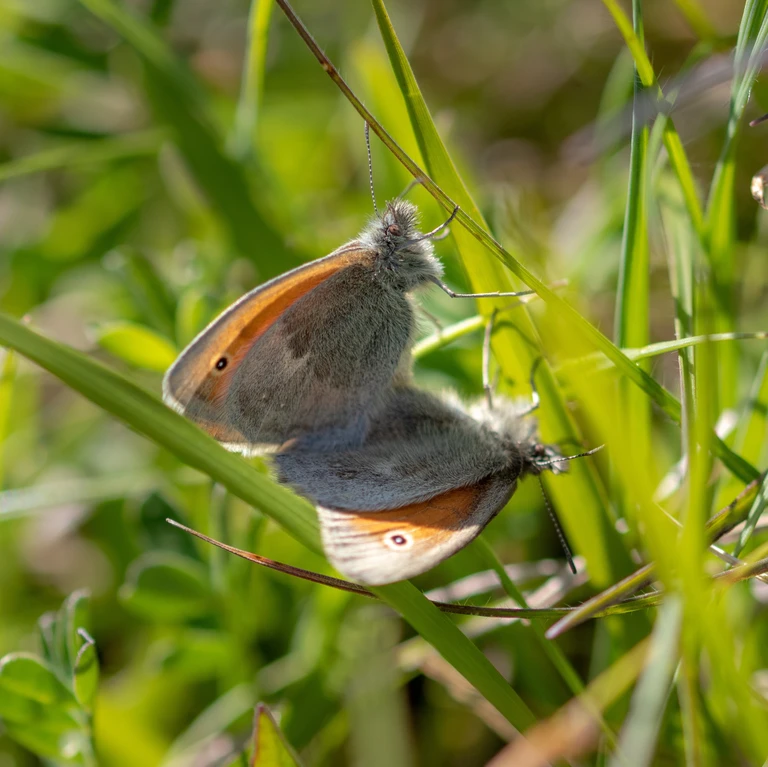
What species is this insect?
Coenonympha pamphilus
